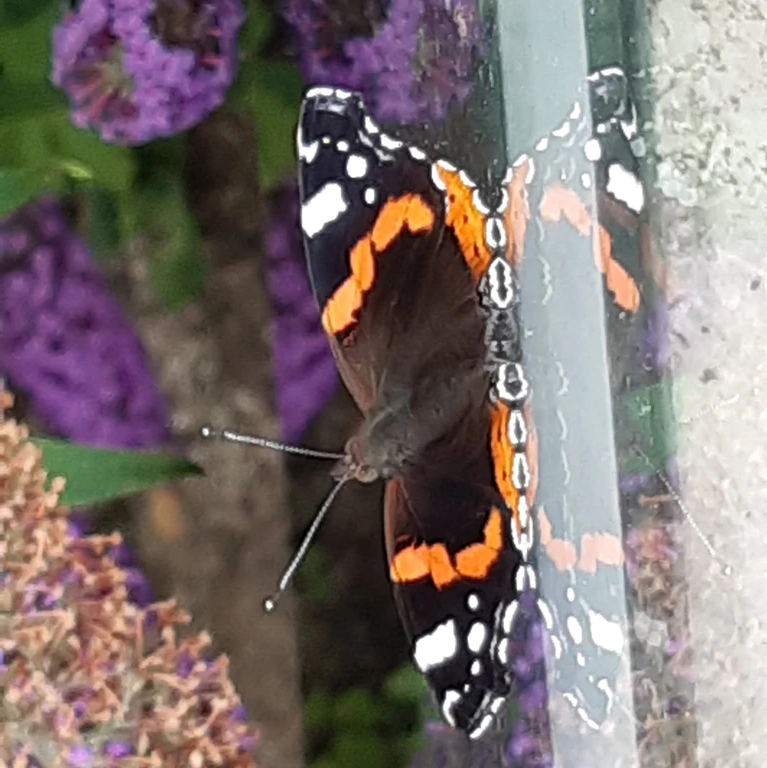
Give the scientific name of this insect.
Vanessa atalanta
